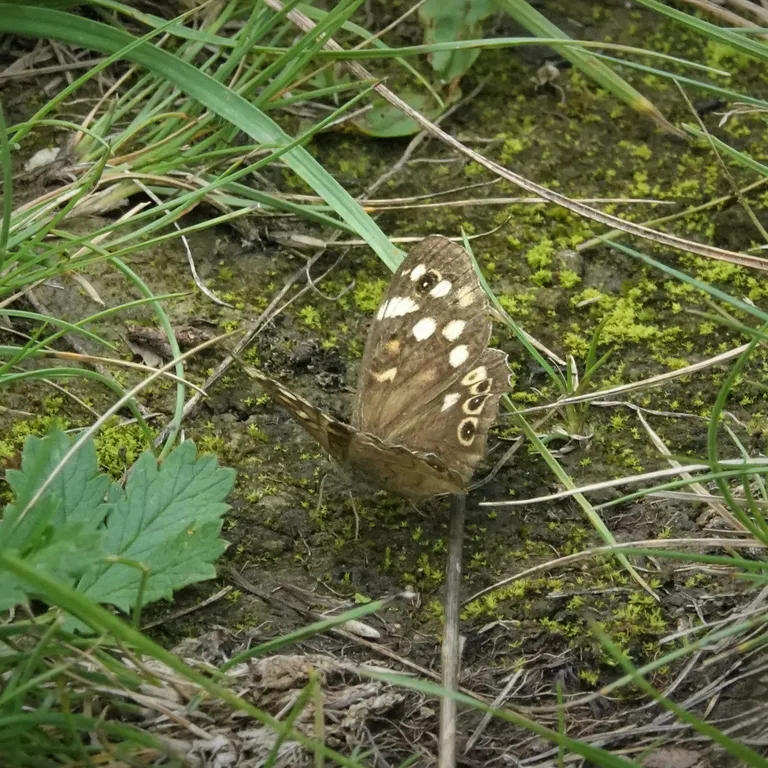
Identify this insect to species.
Pararge aegeria
